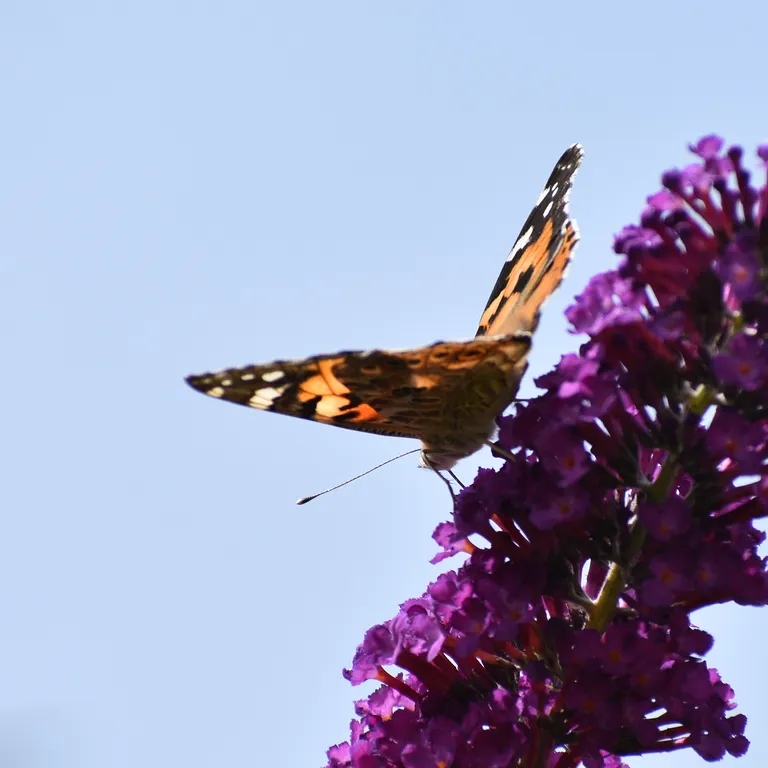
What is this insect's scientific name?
Vanessa cardui
